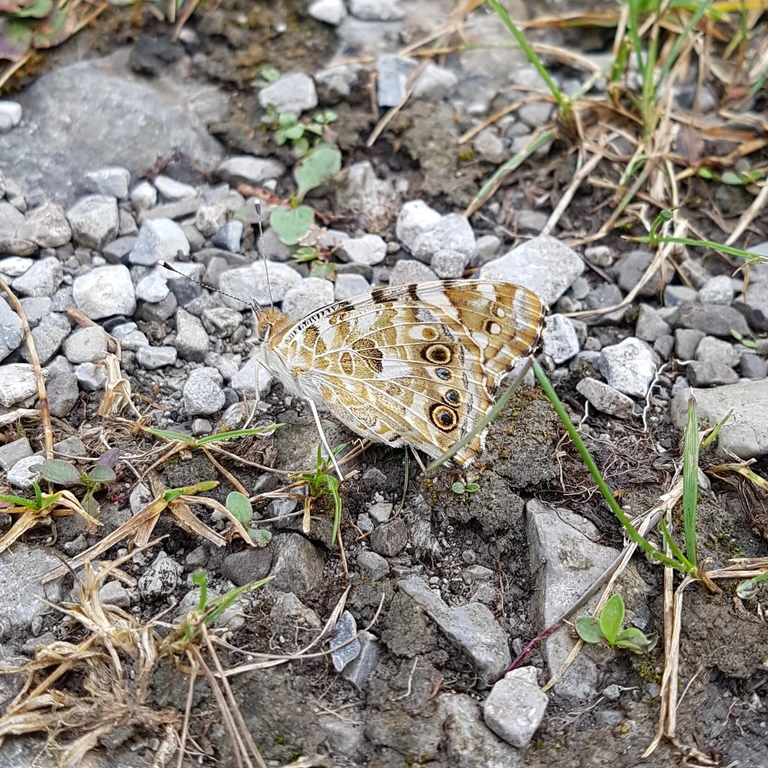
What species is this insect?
Vanessa cardui
